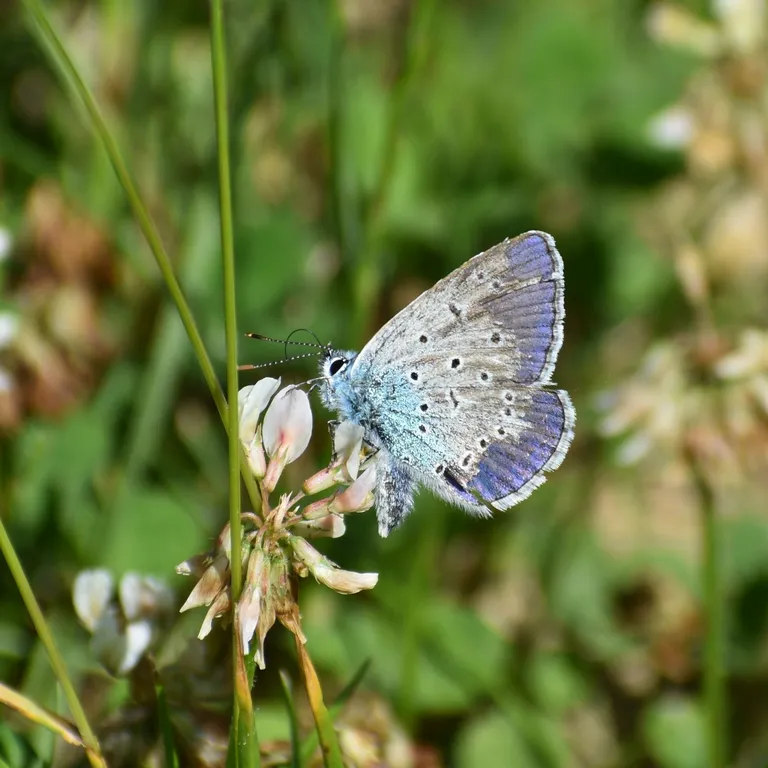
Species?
Polyommatus icarus
